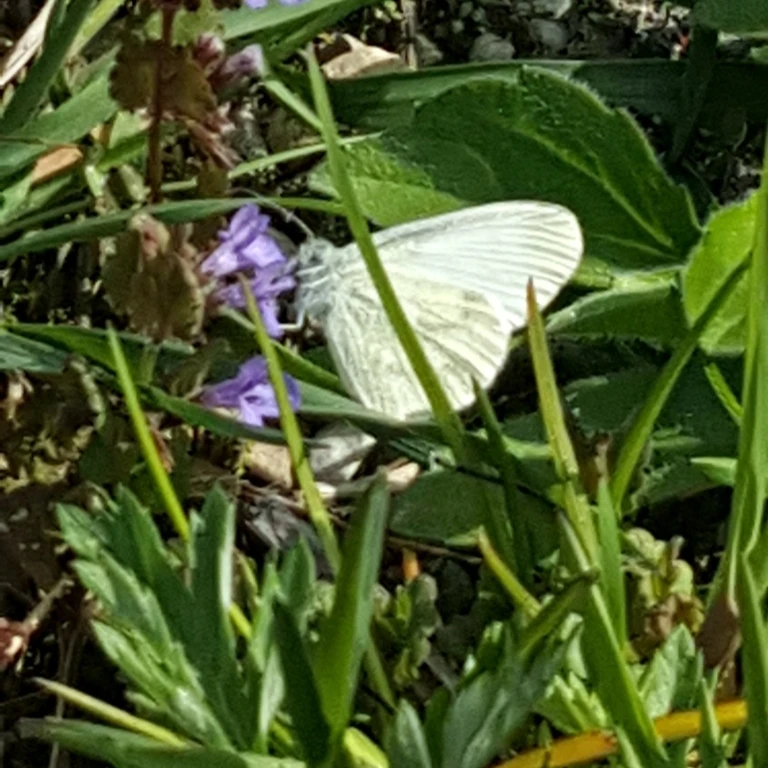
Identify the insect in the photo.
Leptidea sinapis/juvernica
